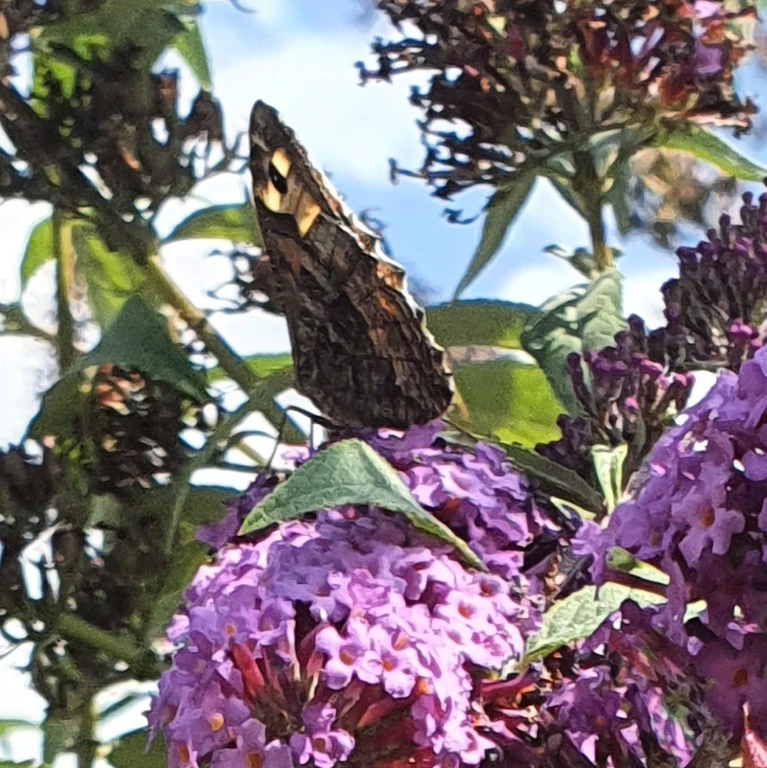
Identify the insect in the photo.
Pararge aegeria
